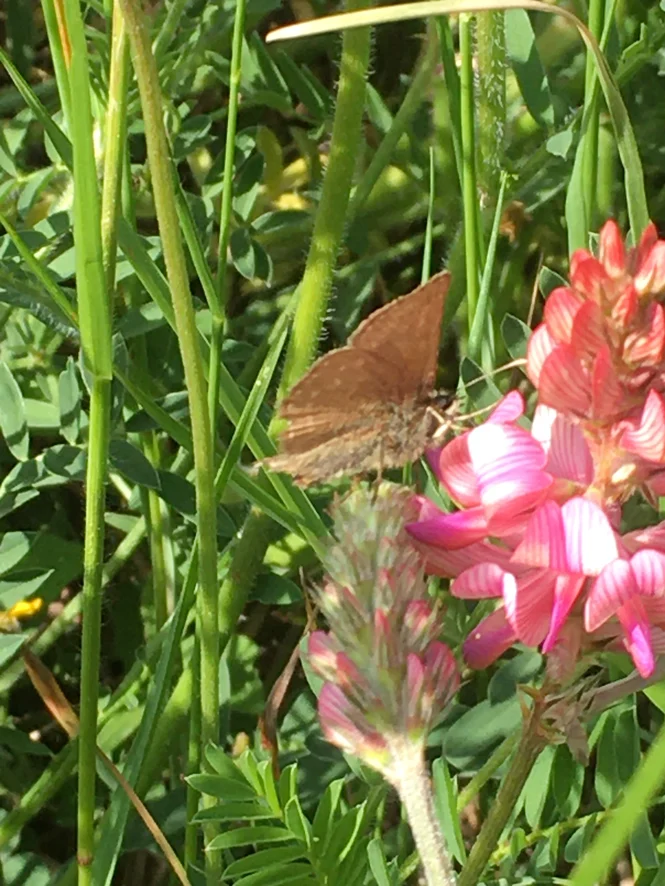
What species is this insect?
Erynnis tages
